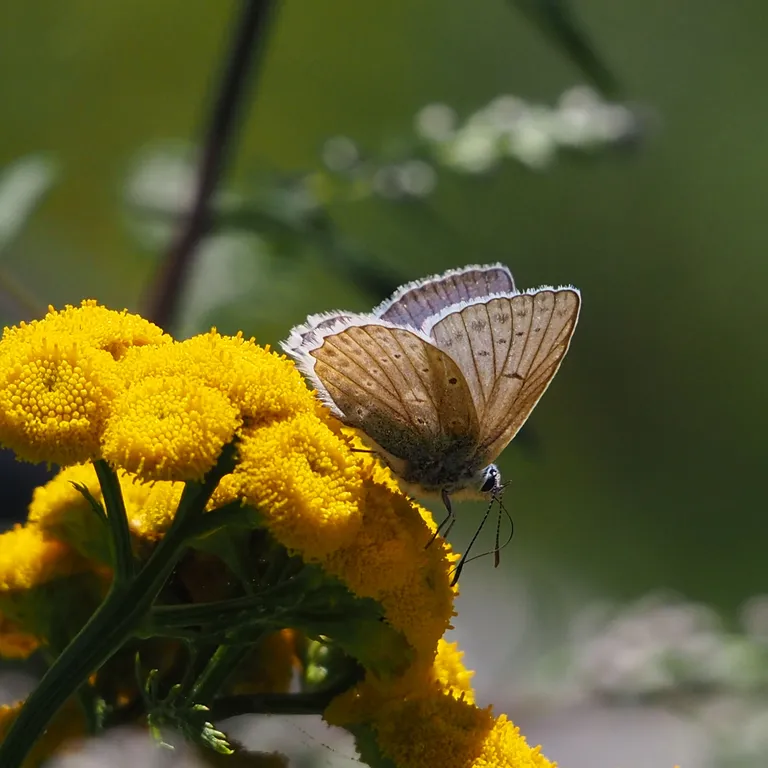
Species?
Polyommatus daphnis
